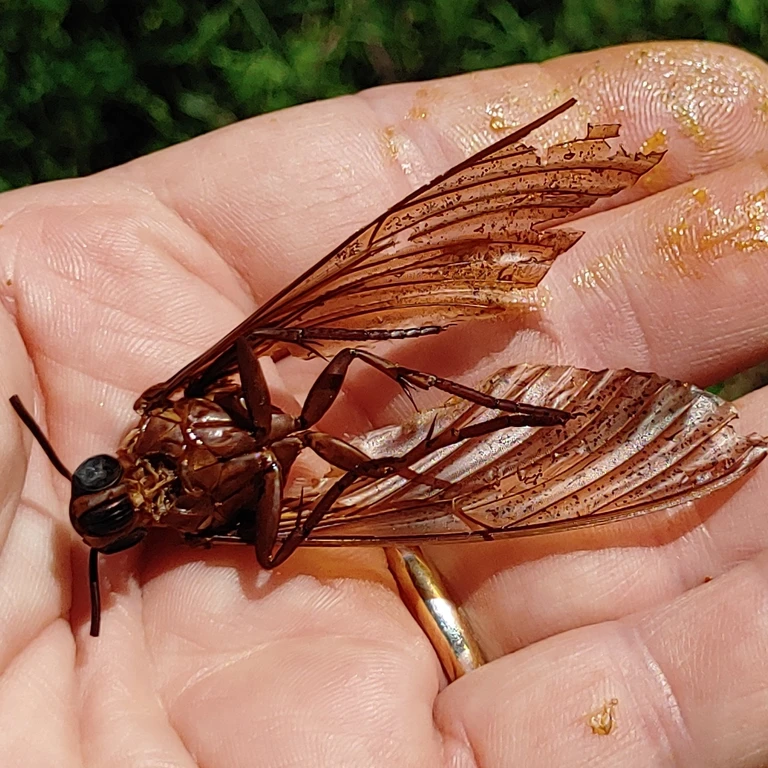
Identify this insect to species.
Acherontia atropos
